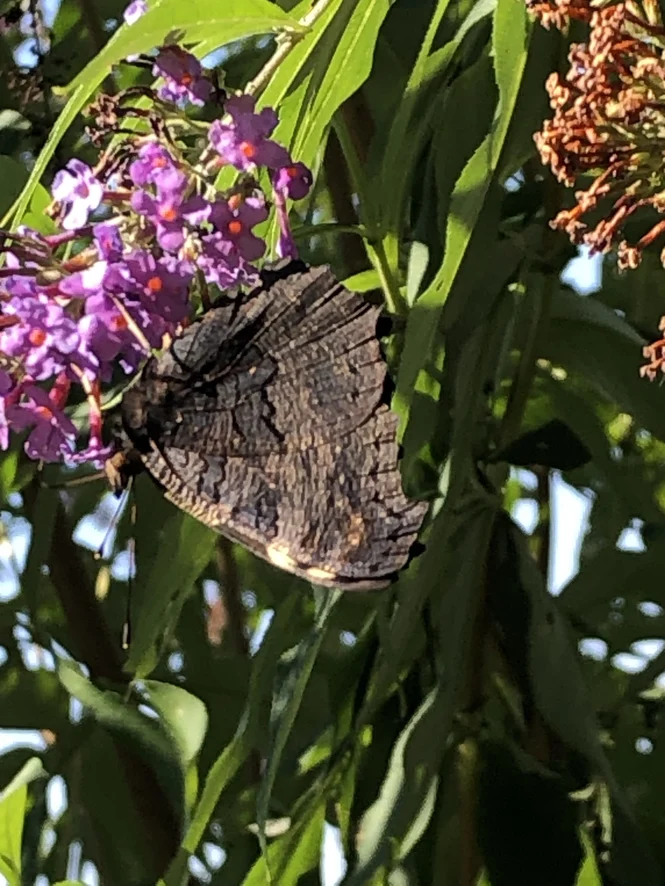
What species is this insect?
Aglais io
